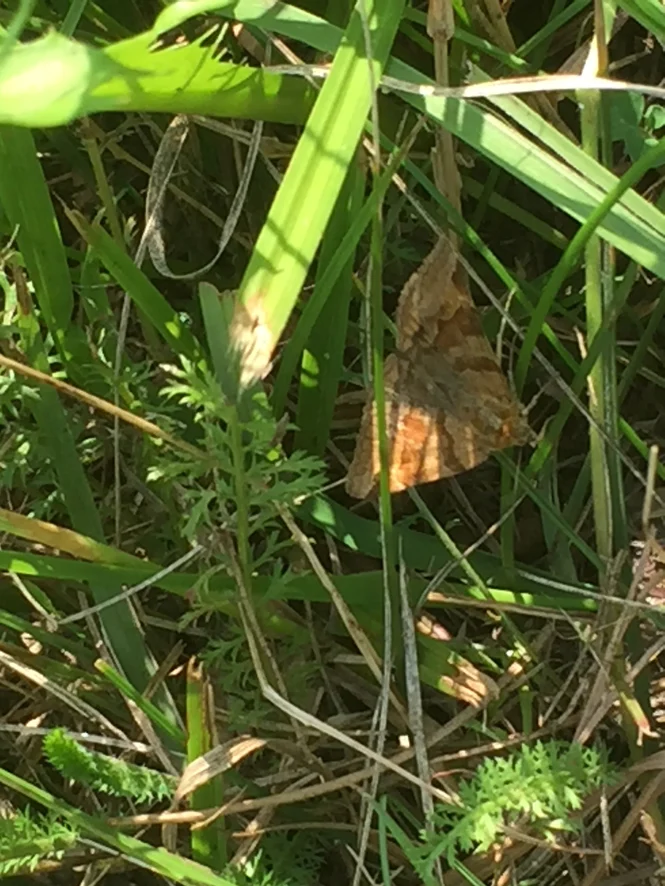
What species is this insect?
Euclidia glyphica
